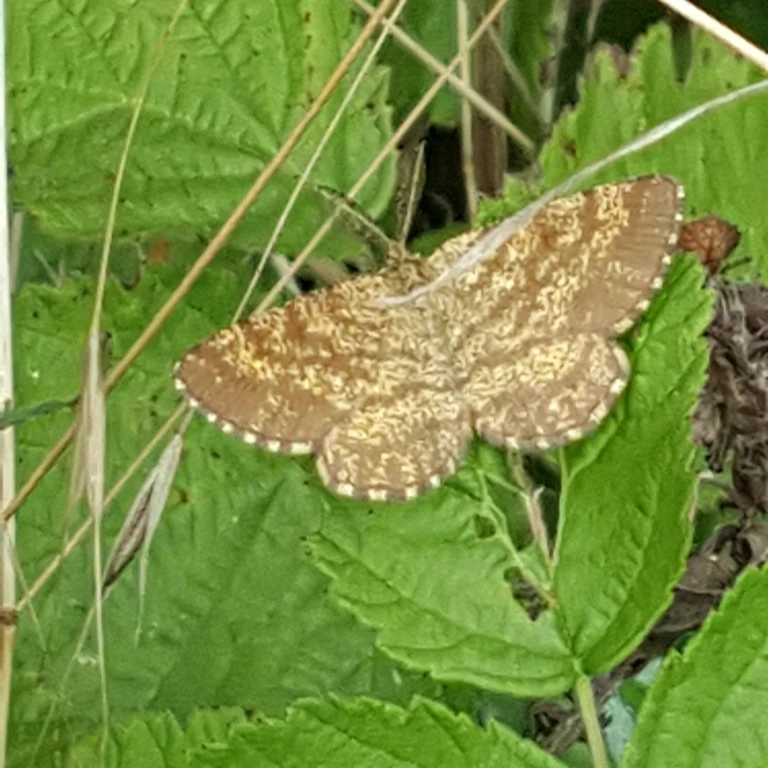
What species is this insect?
Ematurga atomaria
